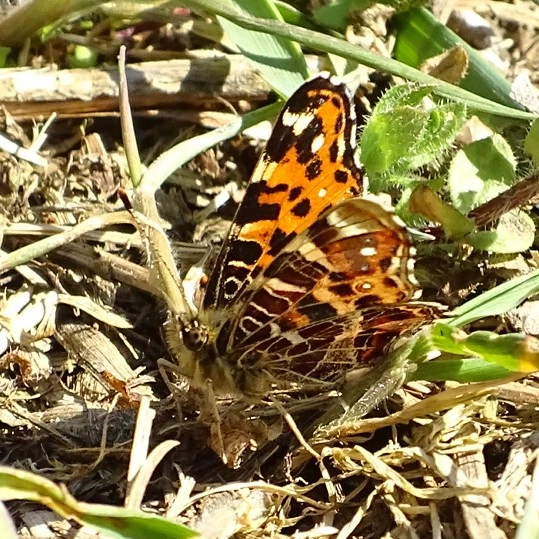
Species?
Araschnia levana
